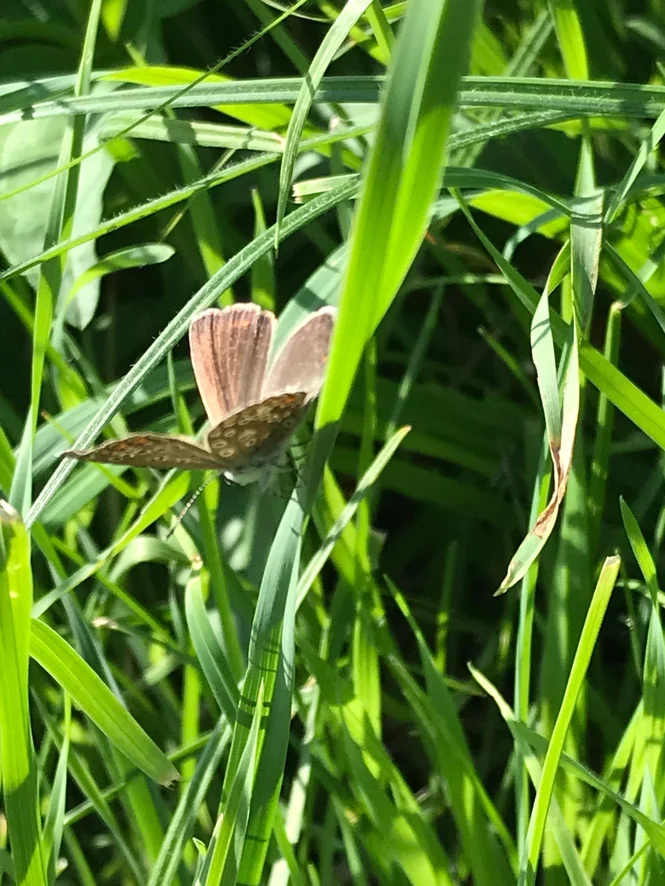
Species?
Polyommatus icarus
